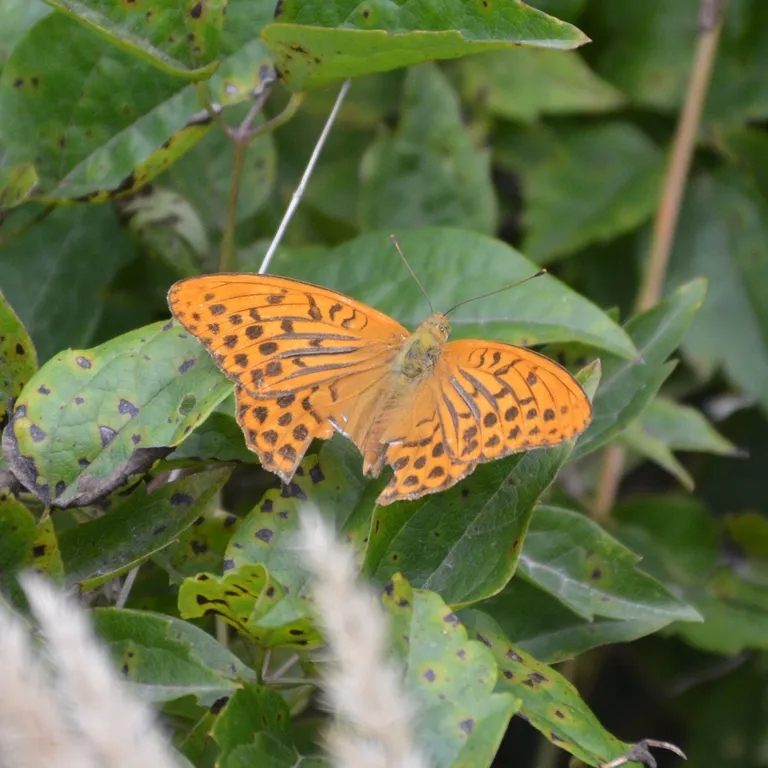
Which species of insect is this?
Argynnis paphia
